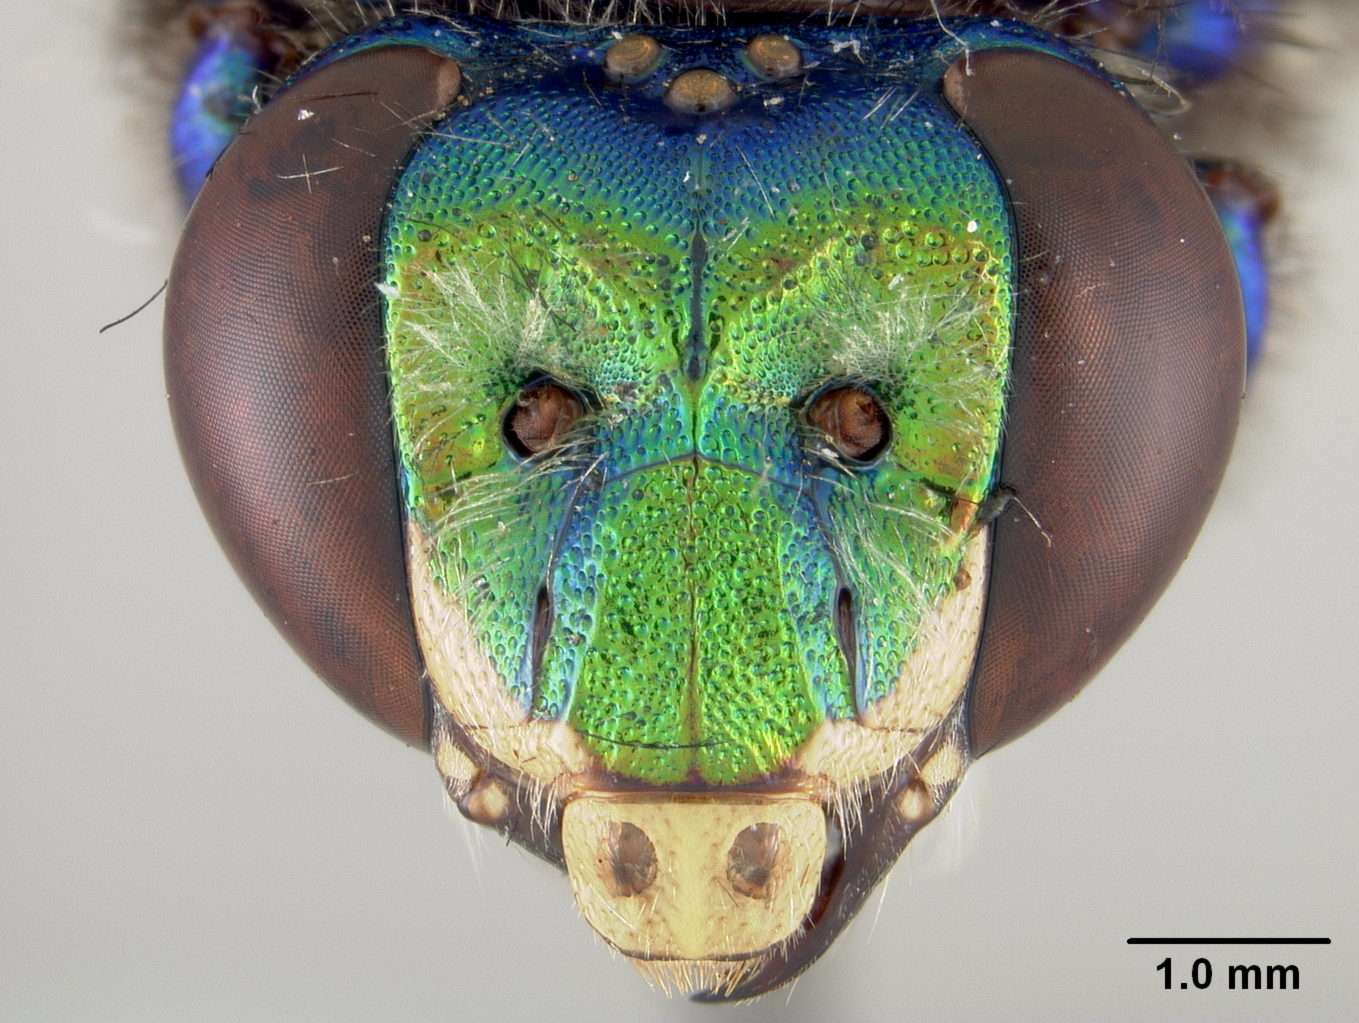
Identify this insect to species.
Euglossa mandibularis
